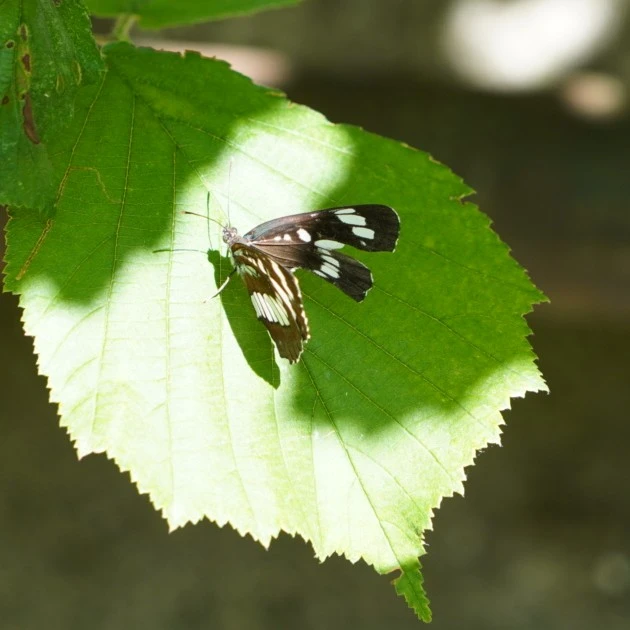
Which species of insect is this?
Neptis rivularis
